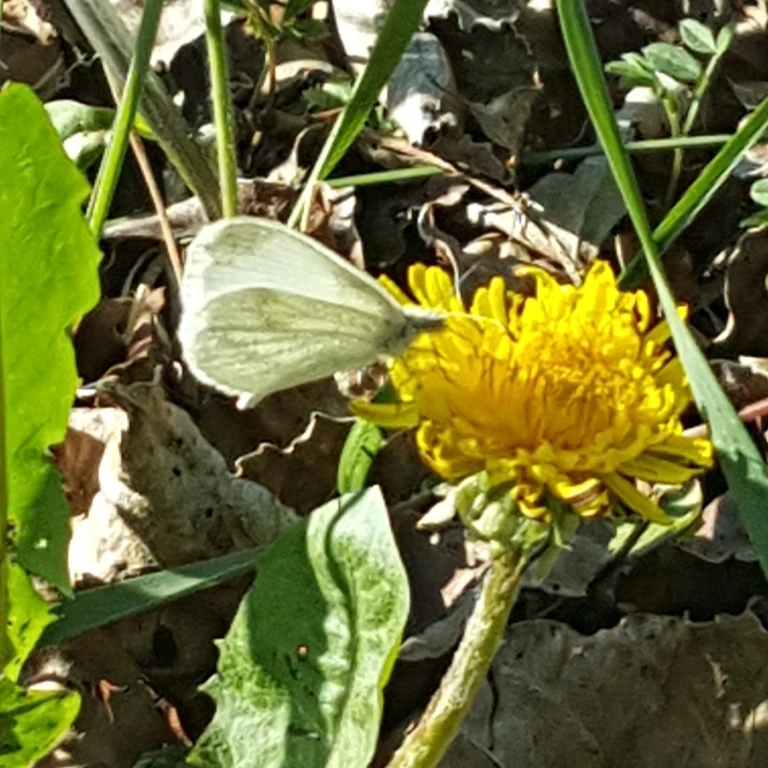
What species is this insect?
Leptidea sinapis/juvernica
